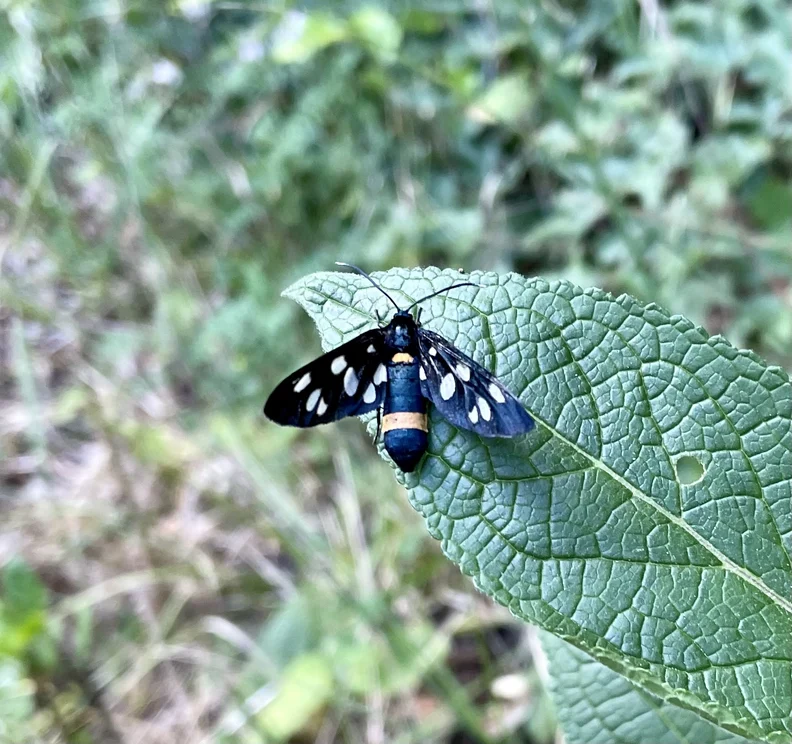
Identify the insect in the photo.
Amata phegea
